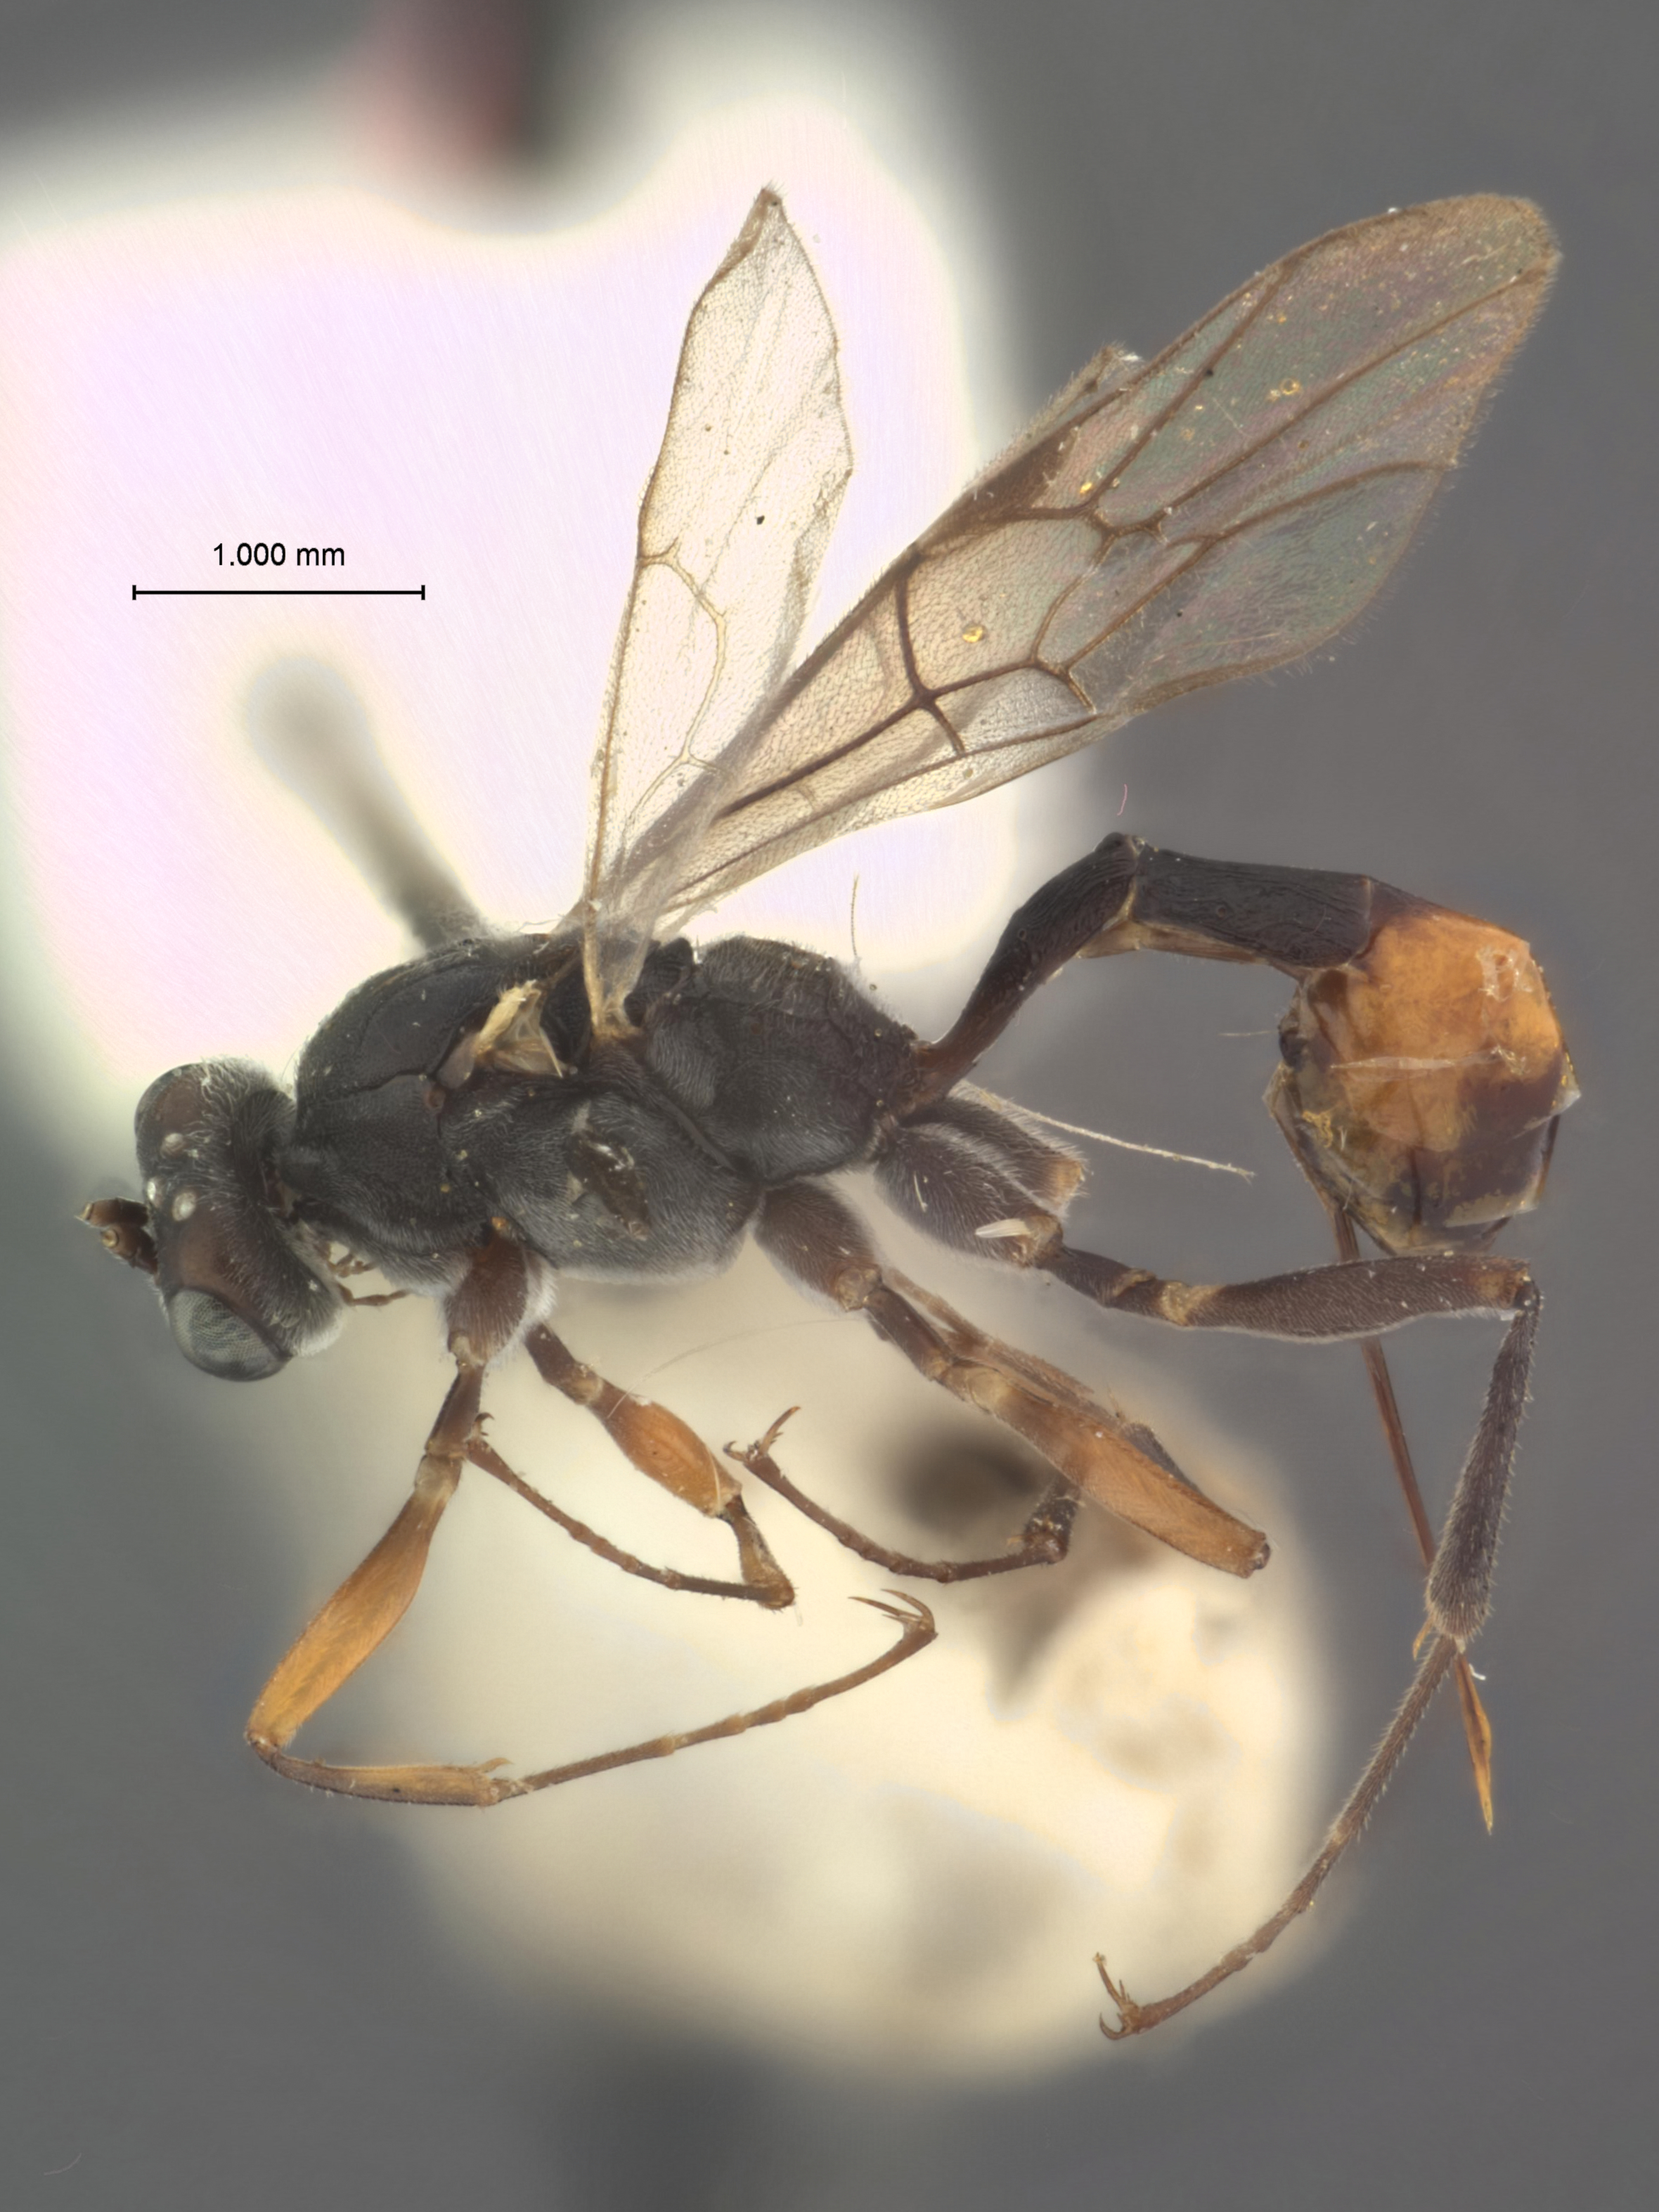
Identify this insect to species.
Tanychela pilosa
